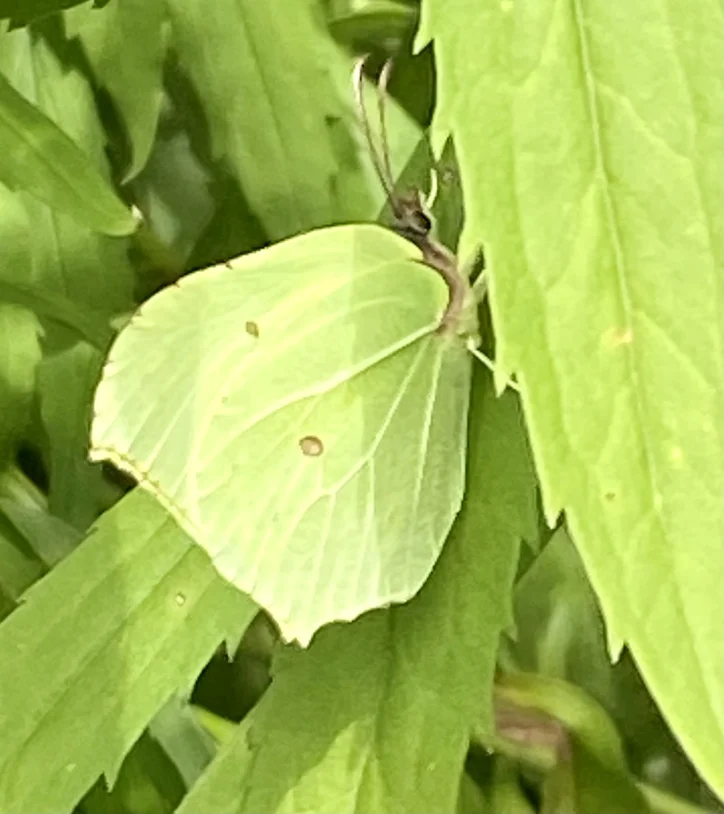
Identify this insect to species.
Gonepteryx rhamni
